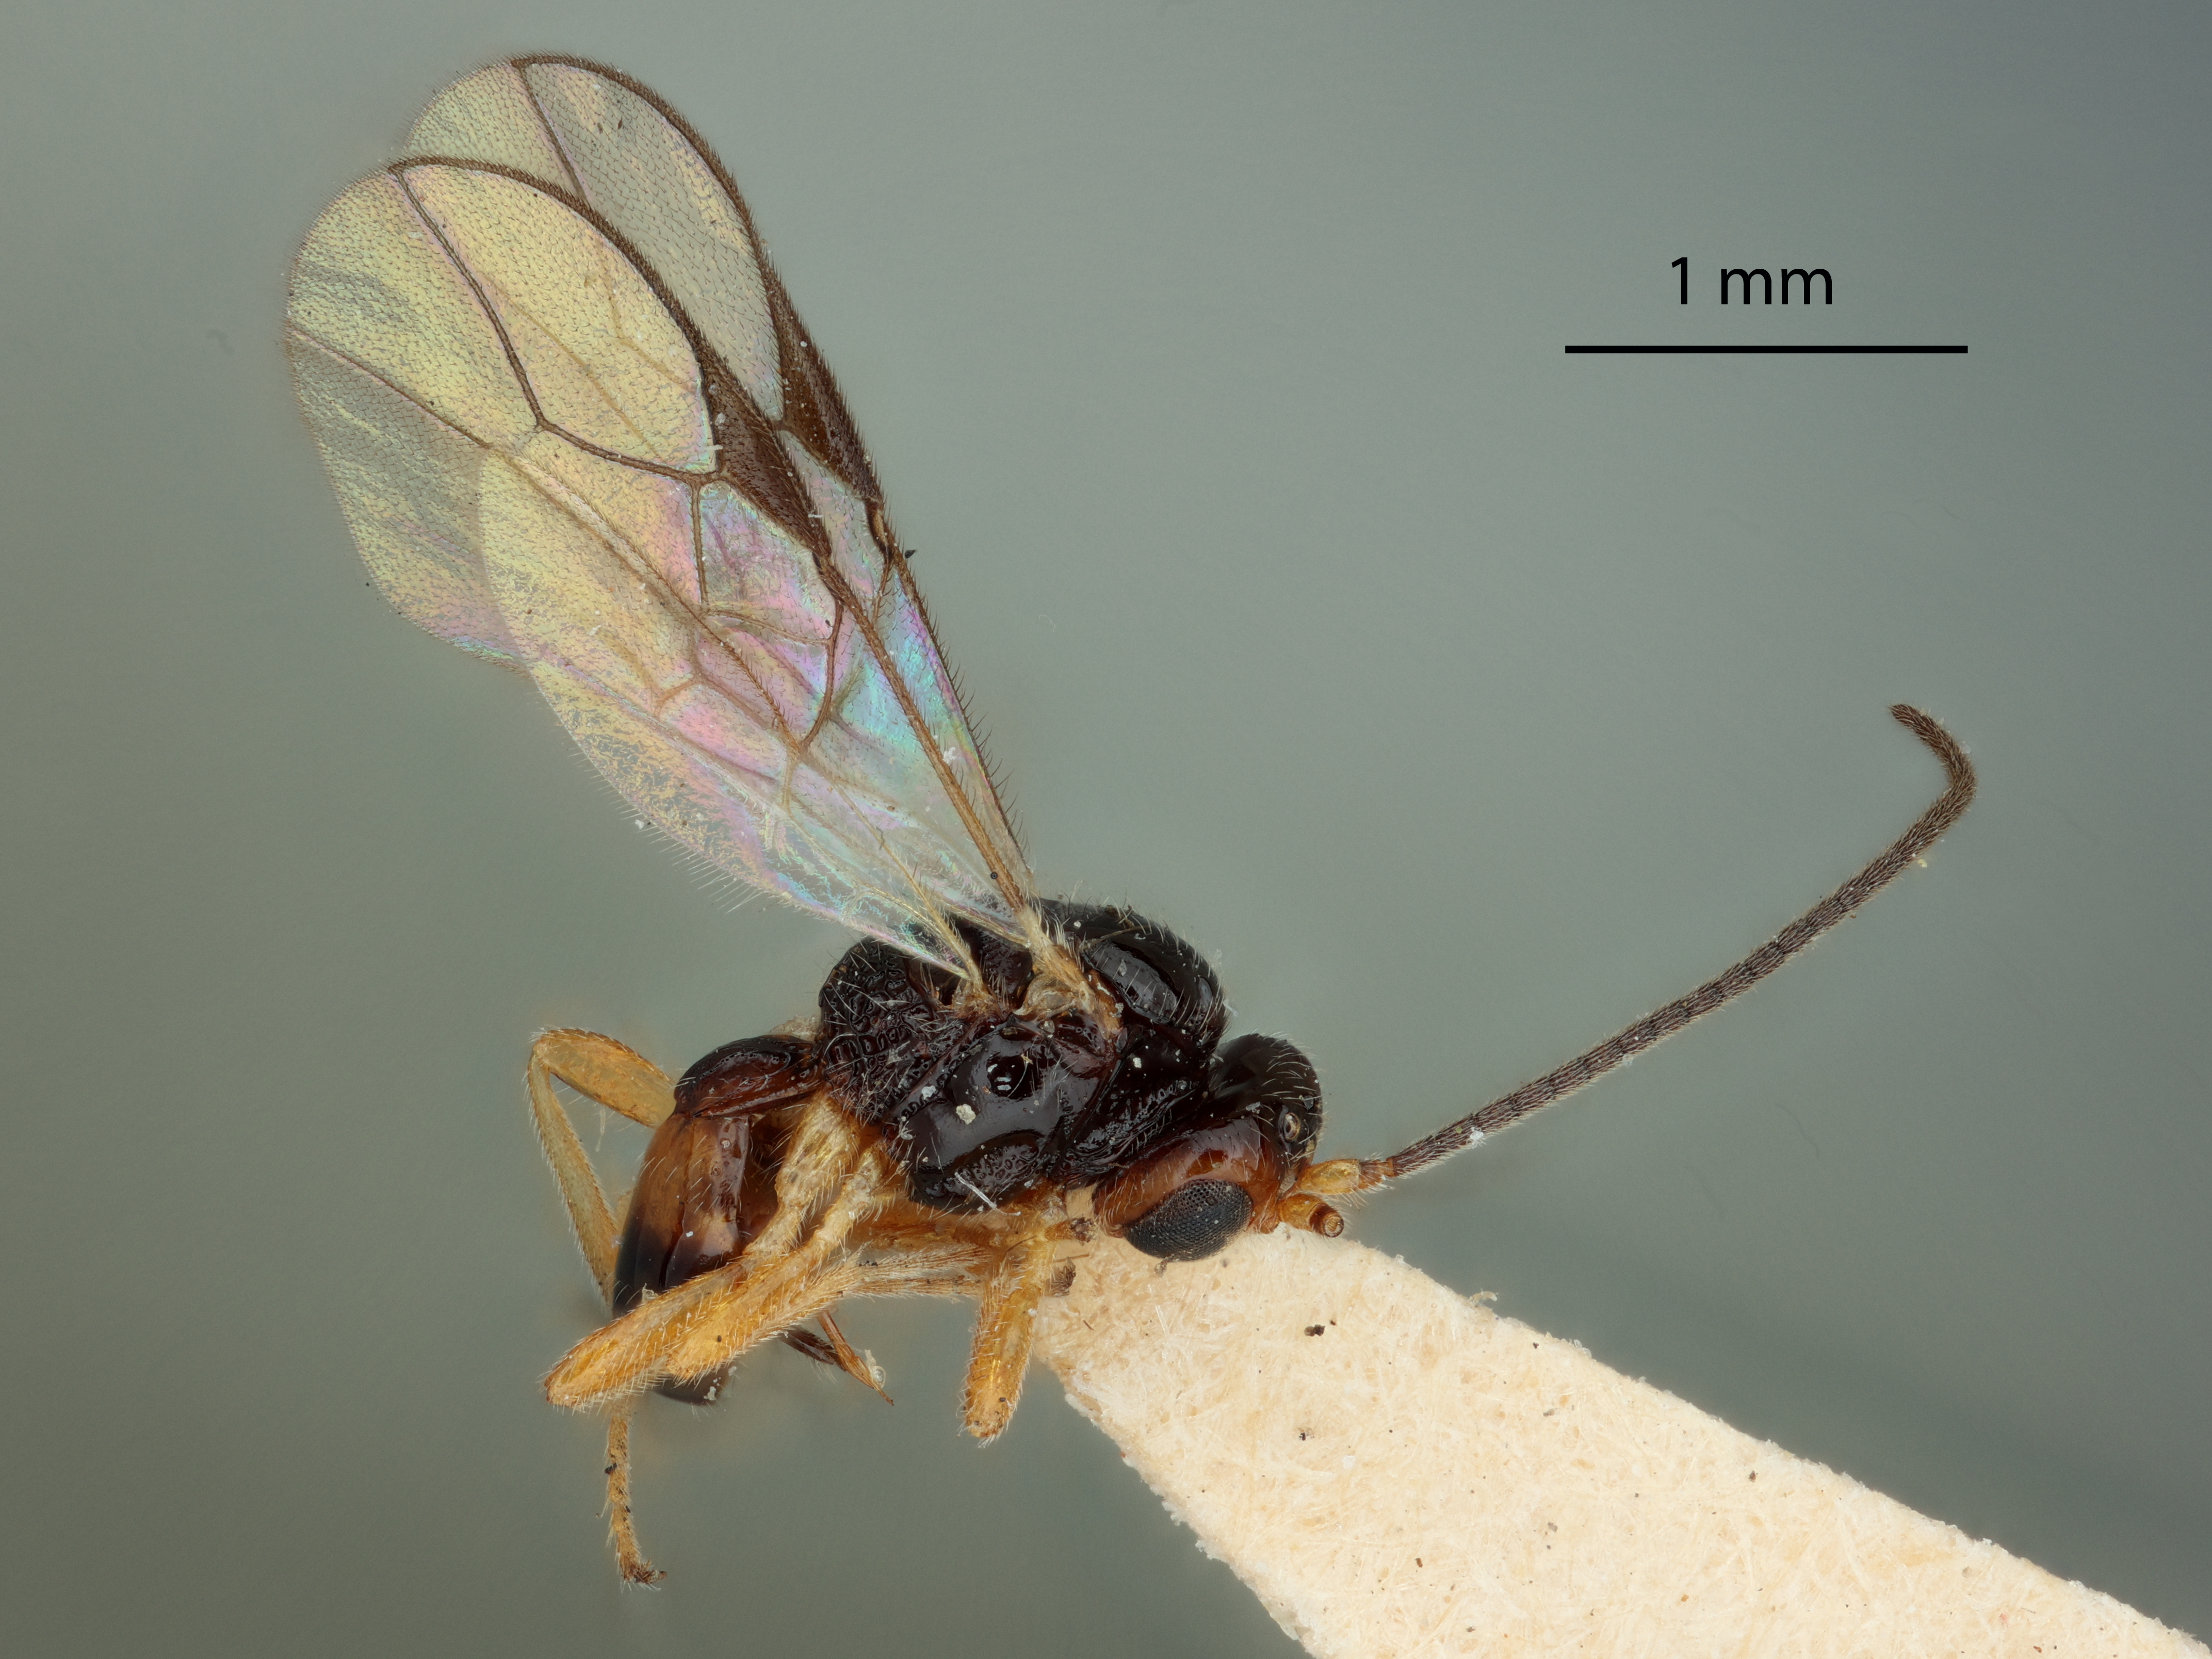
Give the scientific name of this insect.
Opius globiformis
